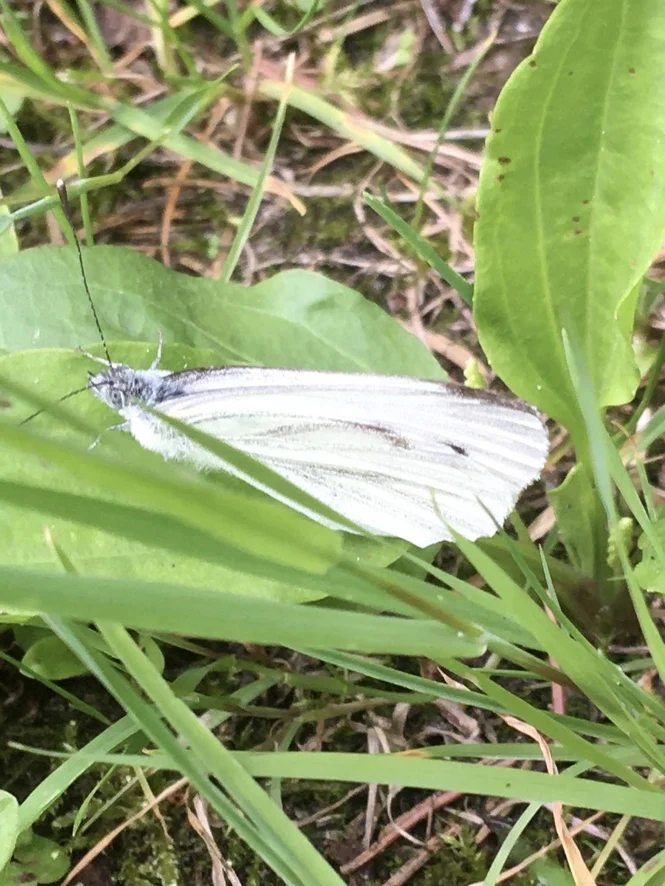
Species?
Pieris napi
